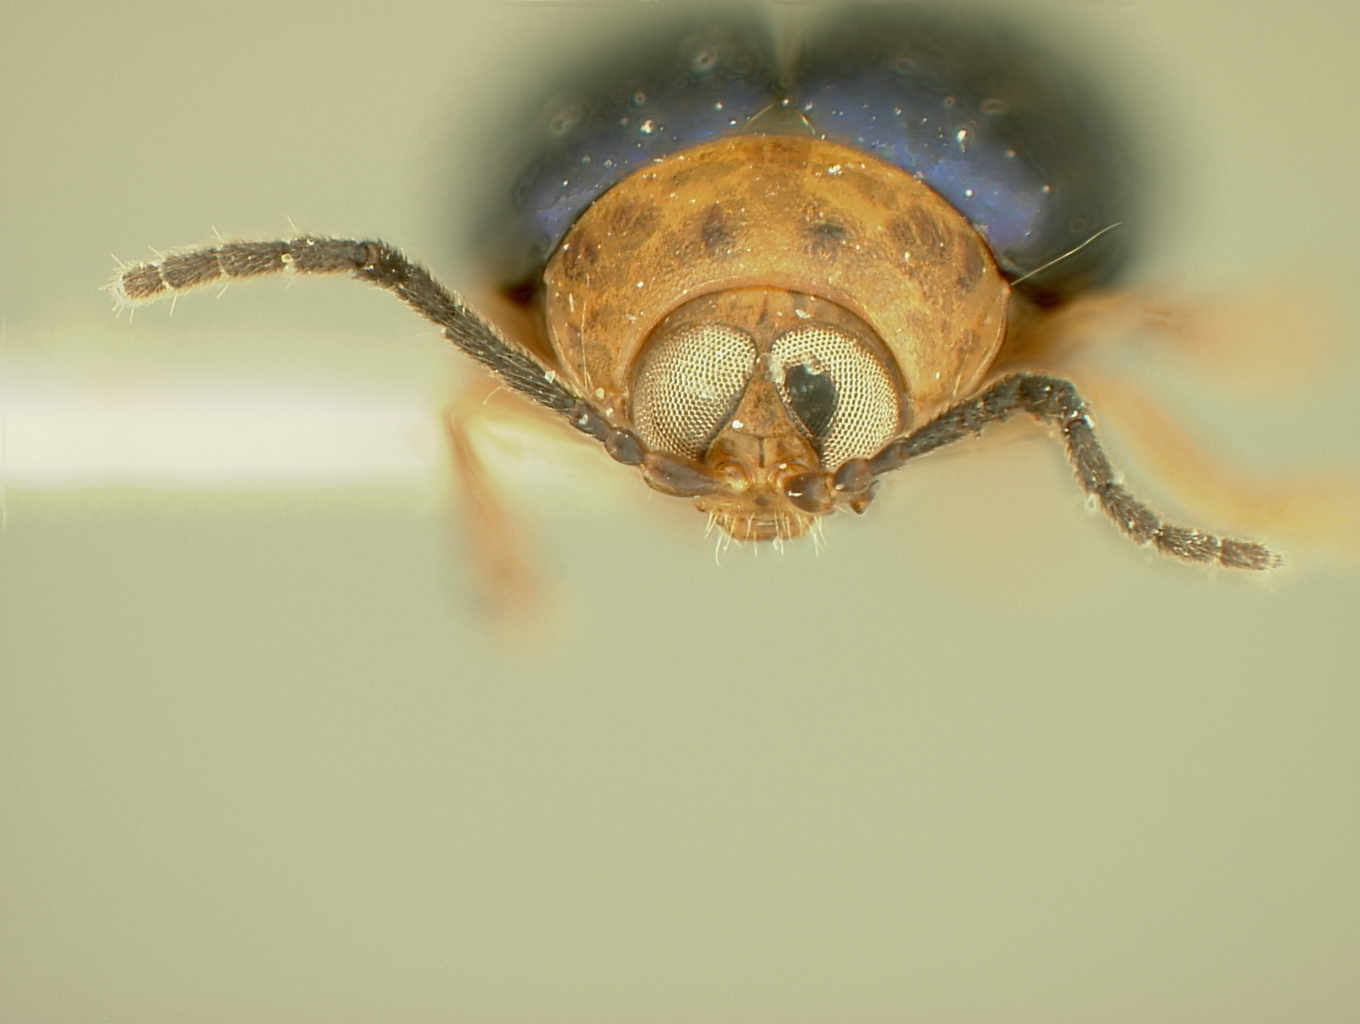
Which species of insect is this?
Megistops coeruleipennis
